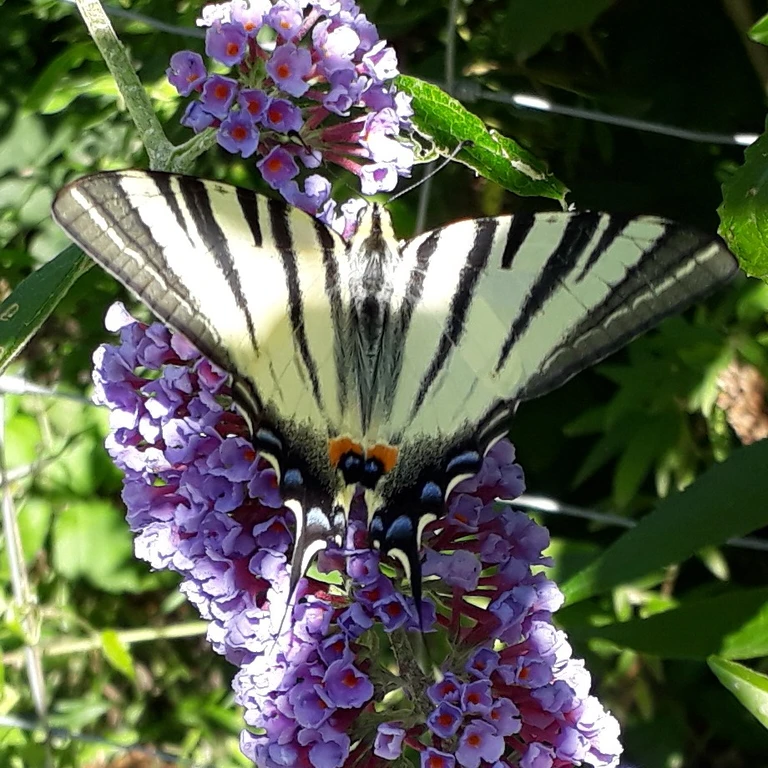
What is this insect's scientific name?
Iphiclides podalirius
